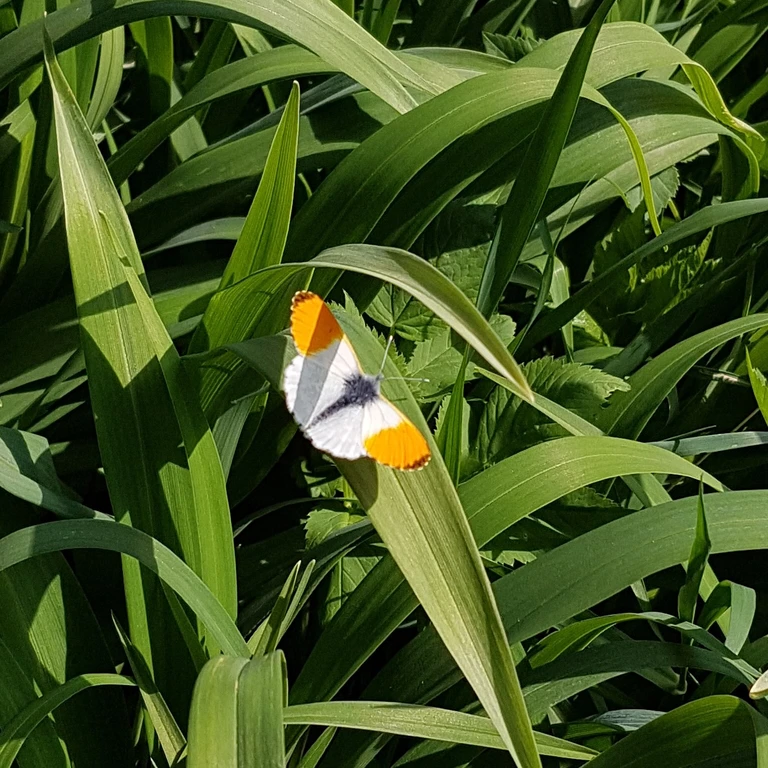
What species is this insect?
Anthocharis cardamines
